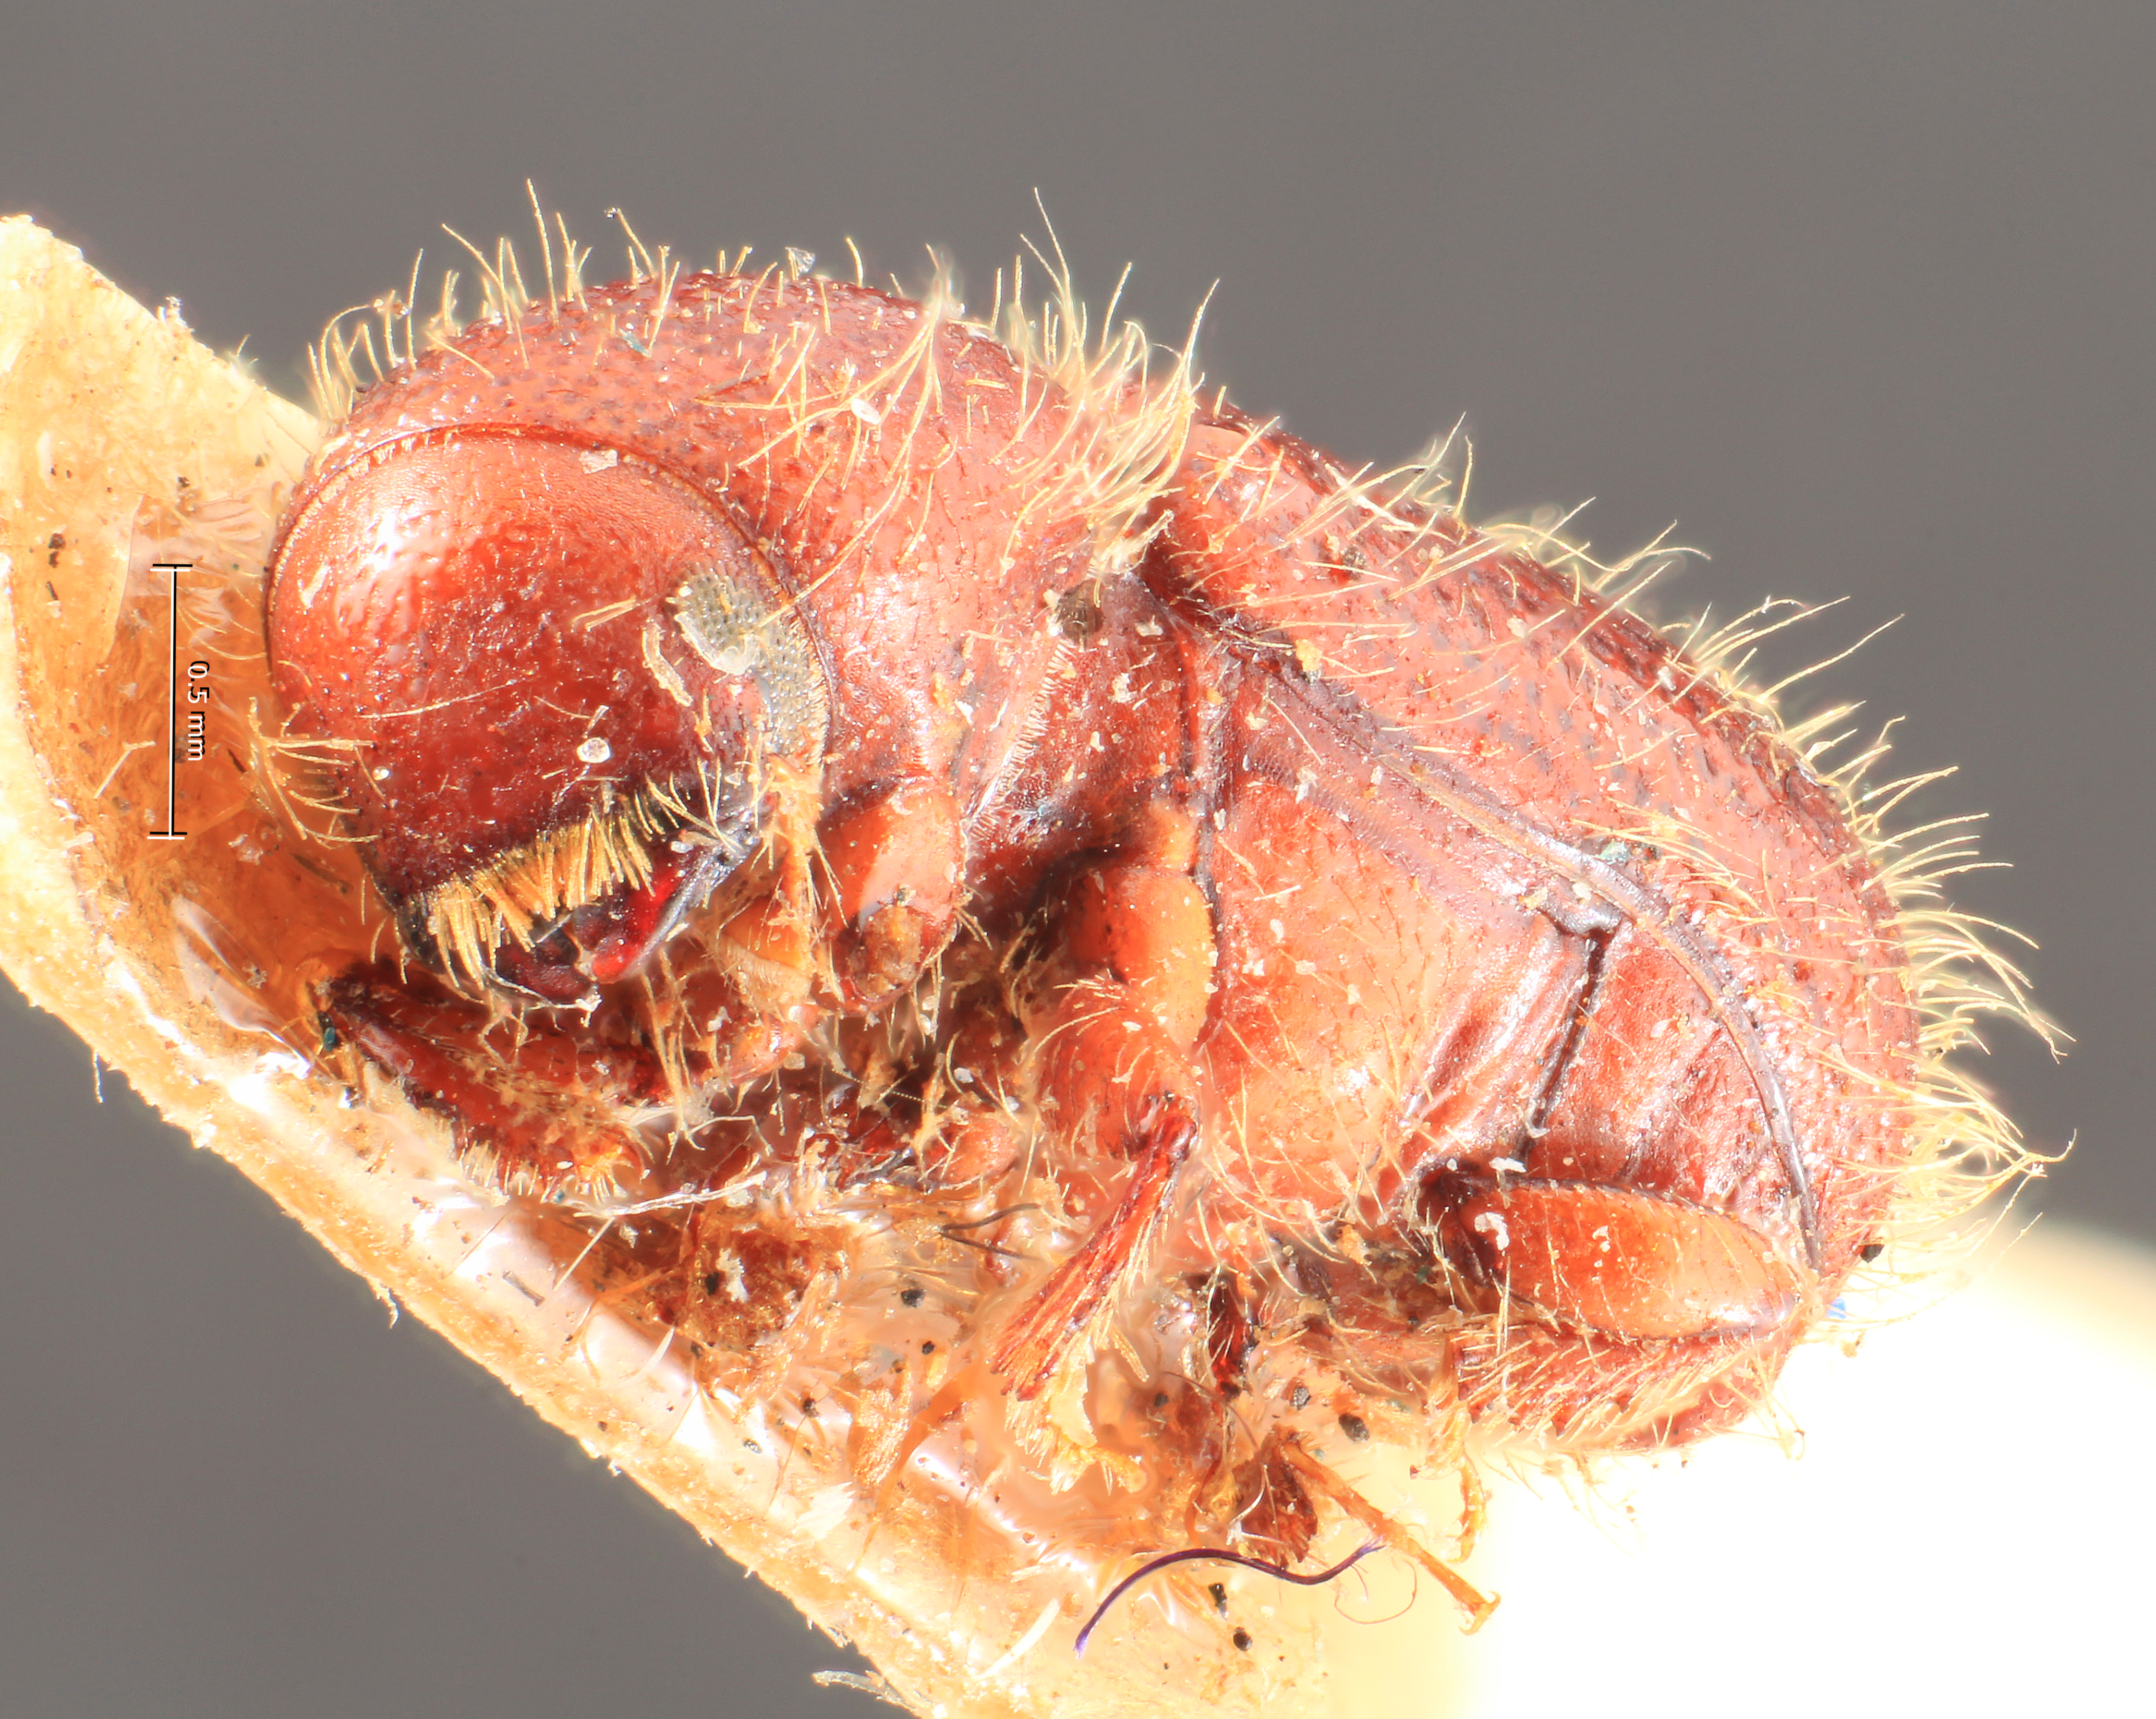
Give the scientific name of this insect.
Dryocoetes rugicollis
